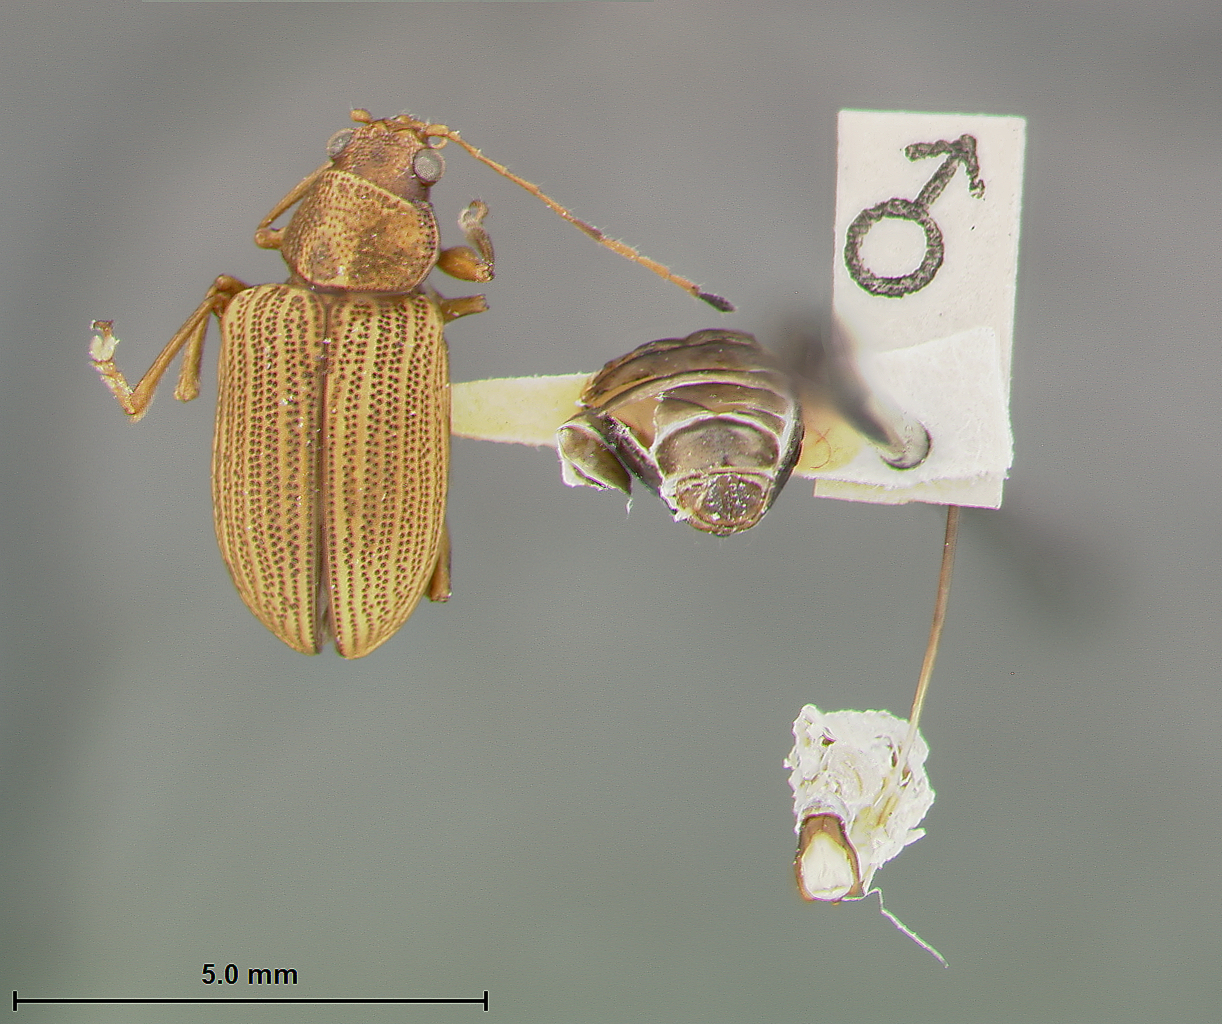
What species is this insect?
Colaspis chapalensis
